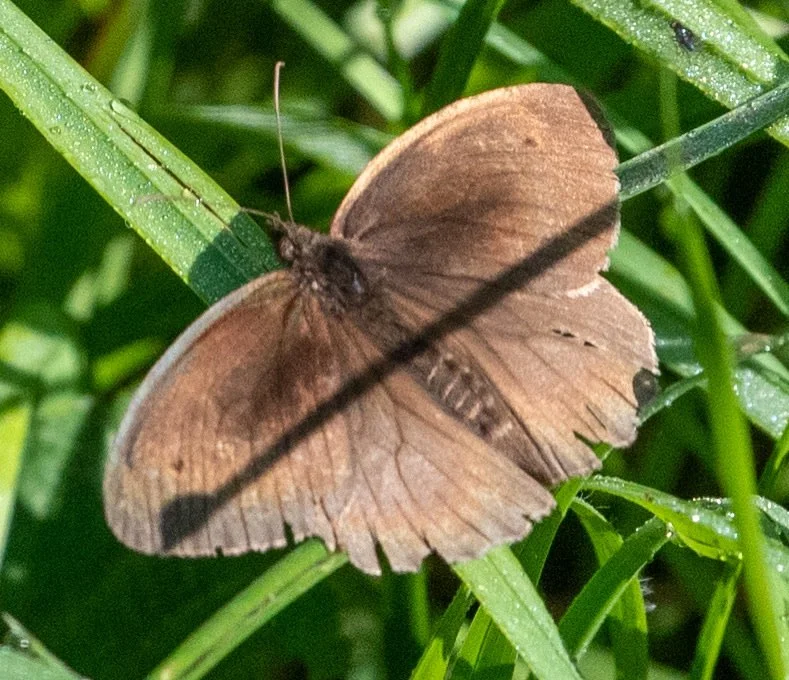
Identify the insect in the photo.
Maniola jurtina
